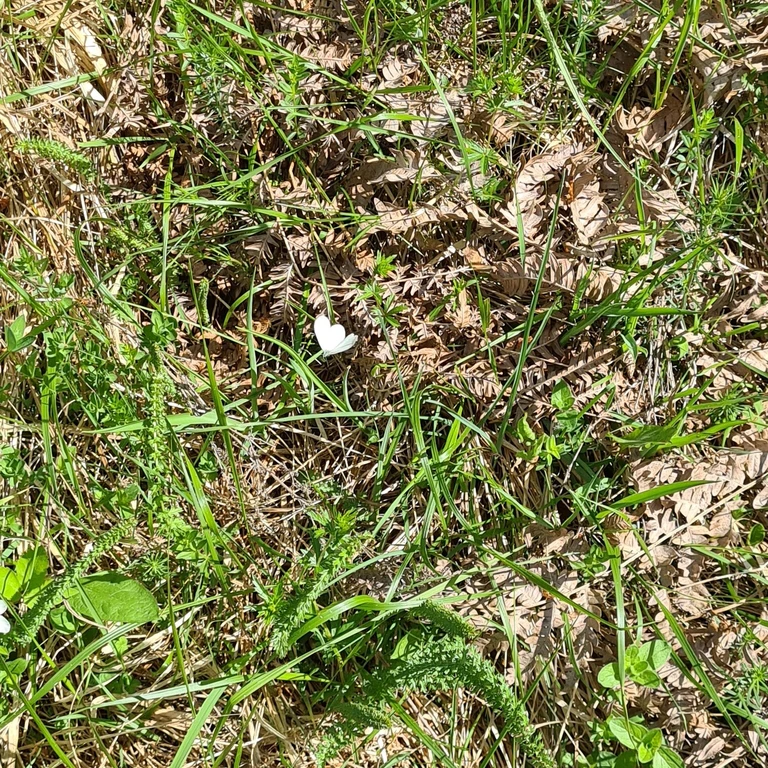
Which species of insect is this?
Leptidea sinapis/juvernica
